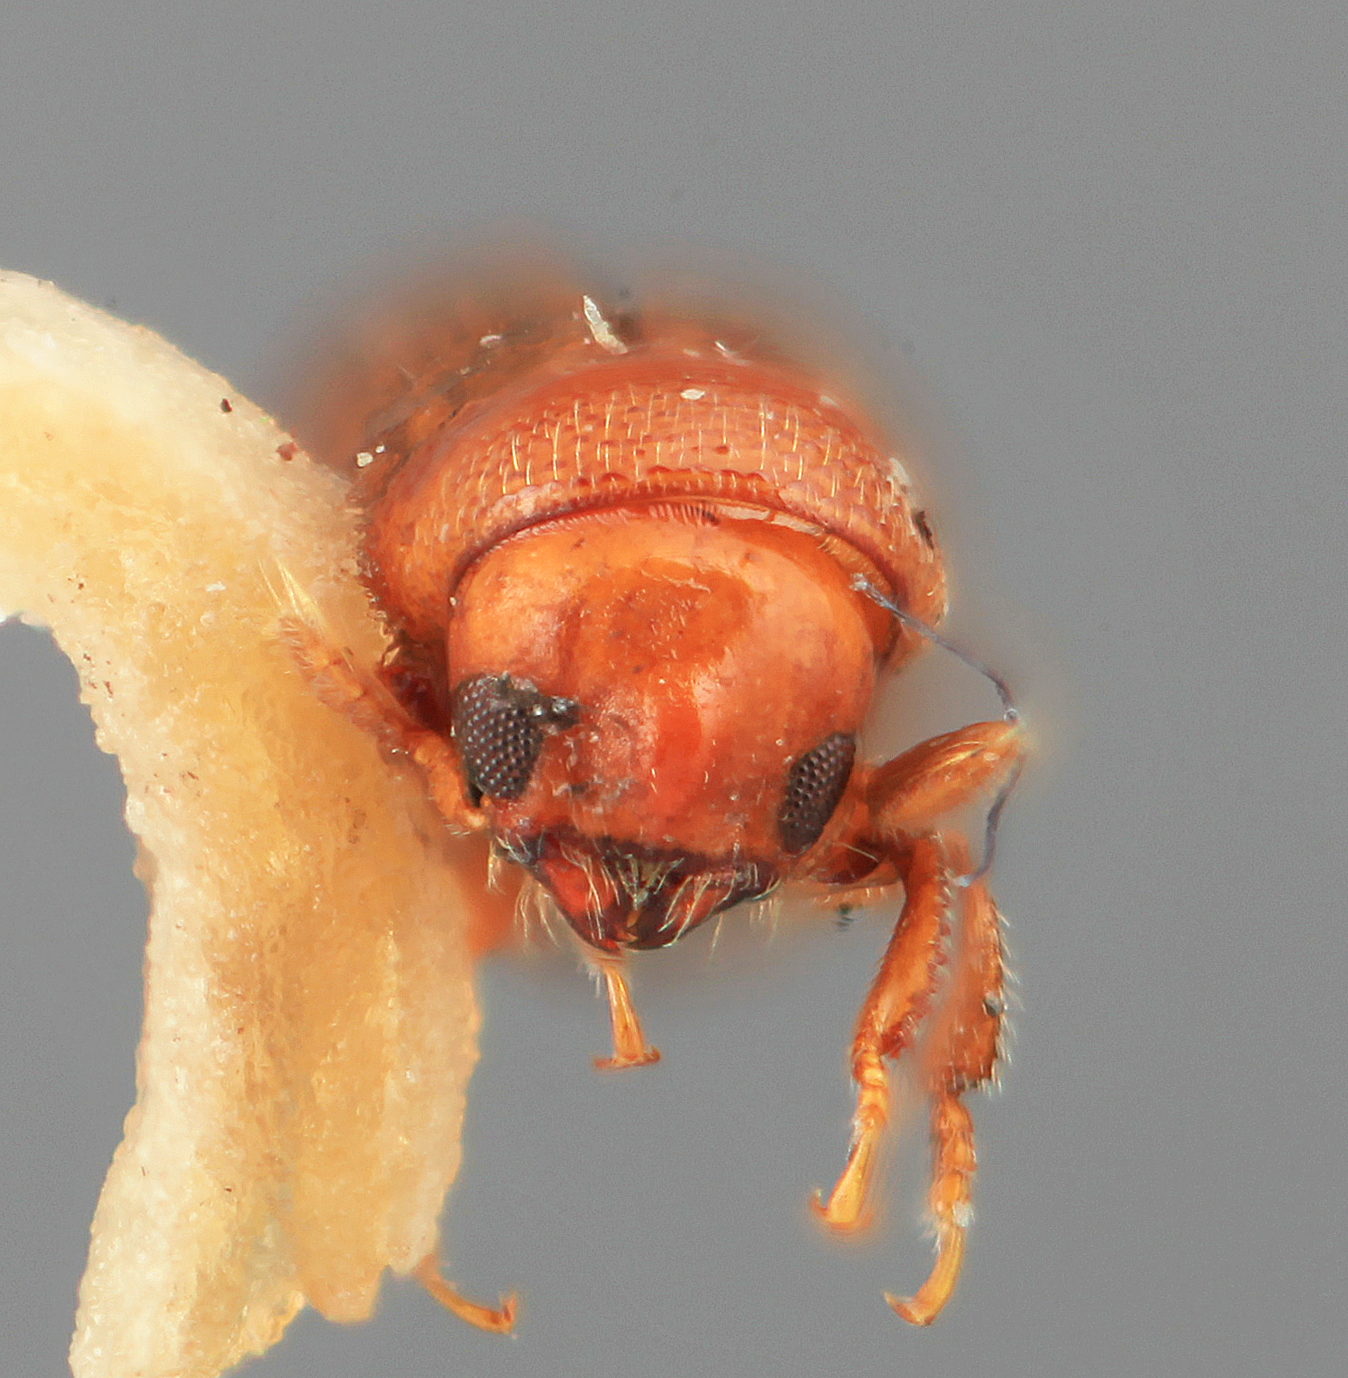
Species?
Microcorthylus pusillus
